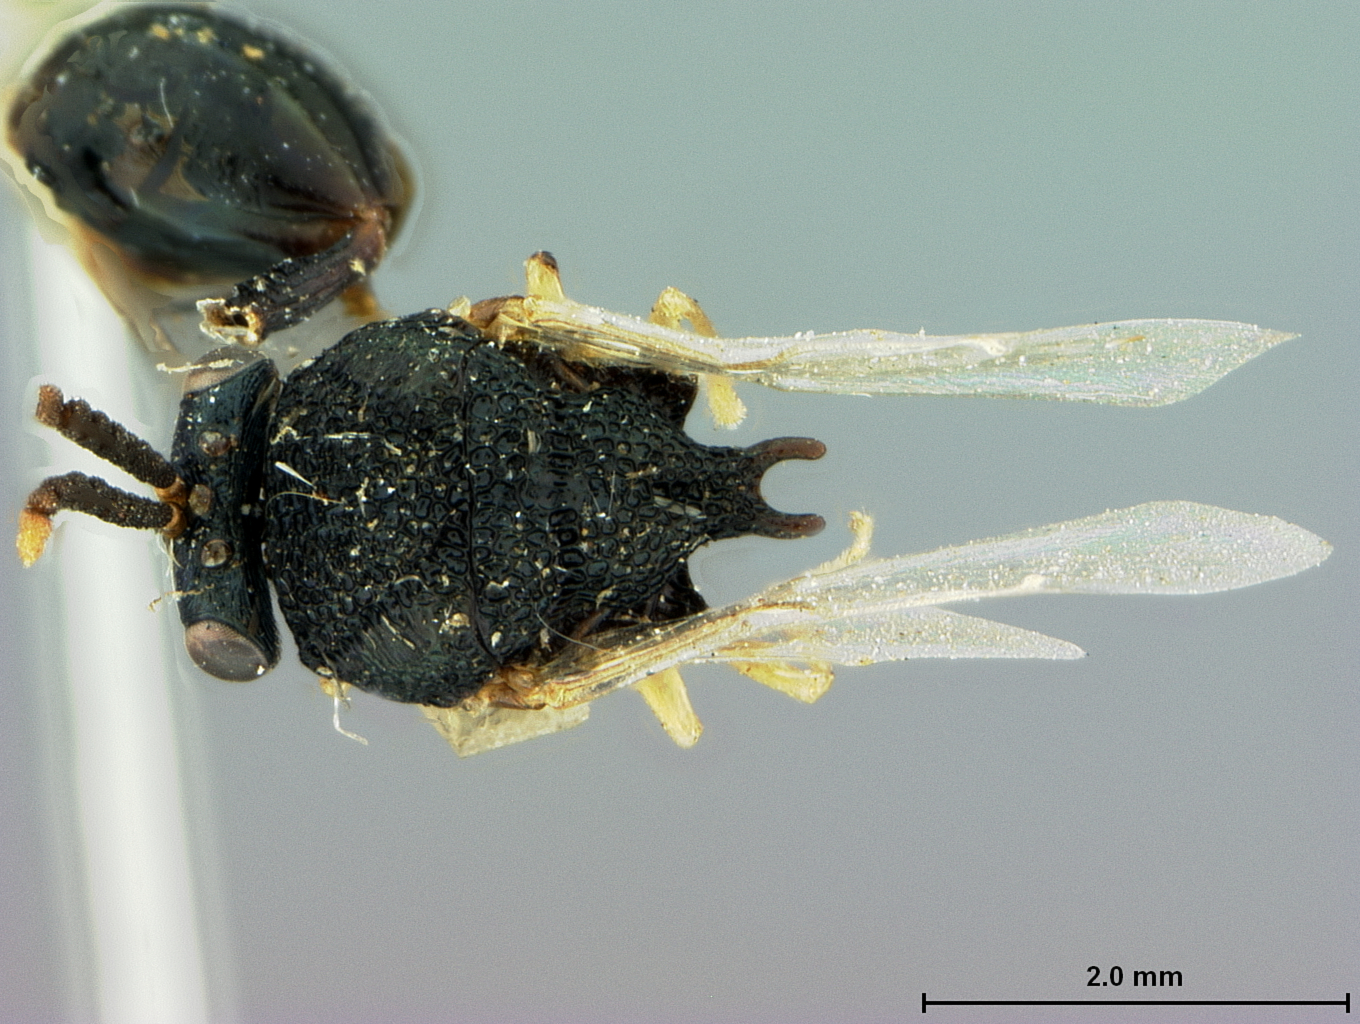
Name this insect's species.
Lophyrocera apicalis
